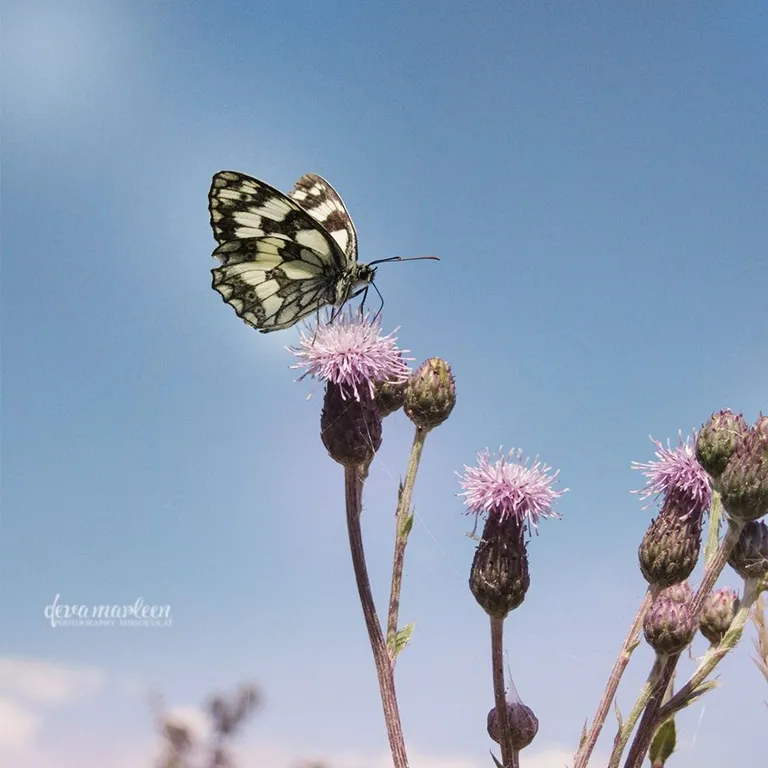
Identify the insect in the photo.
Melanargia galathea
